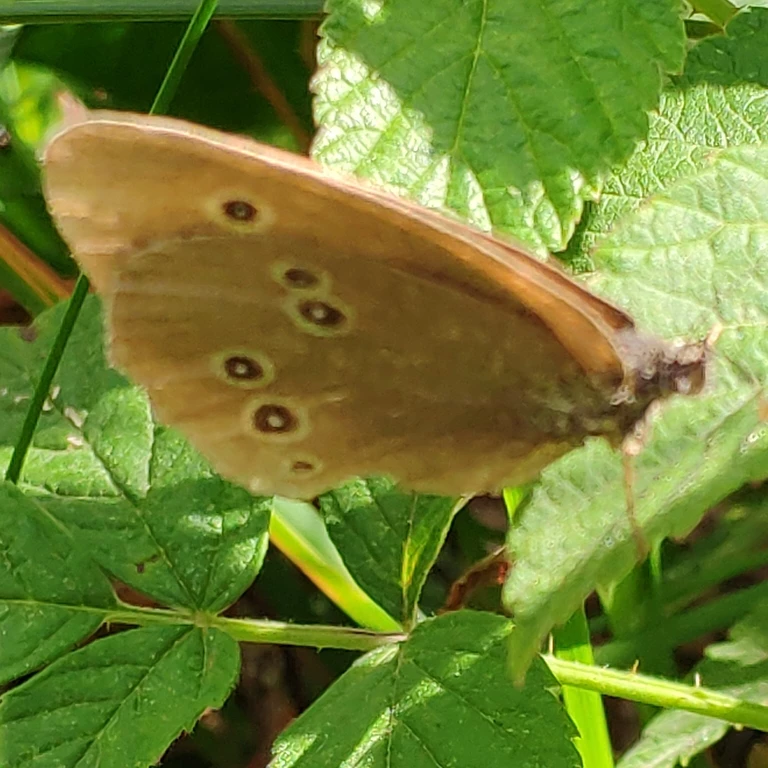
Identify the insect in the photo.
Aphantopus hyperantus
